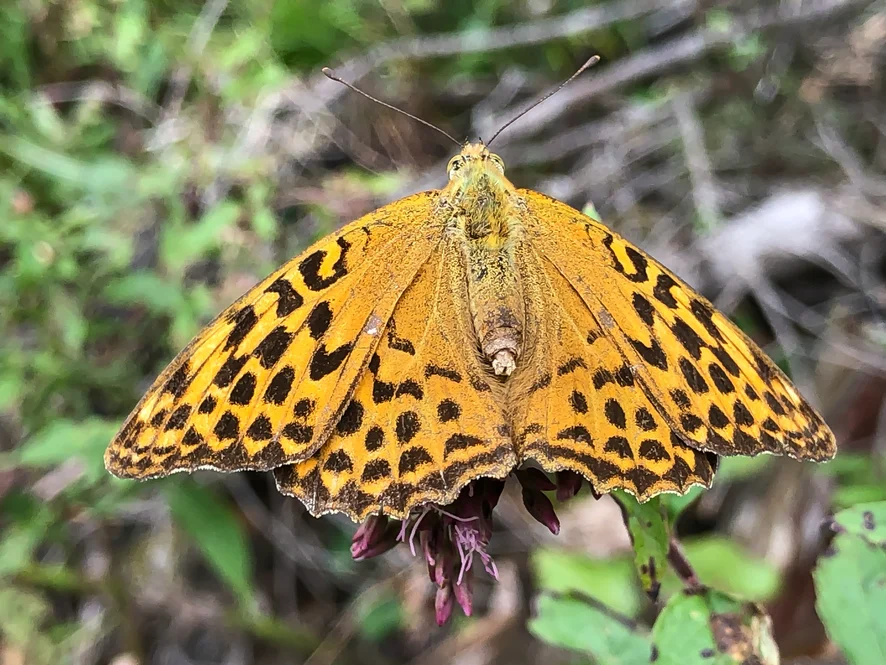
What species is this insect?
Argynnis paphia
